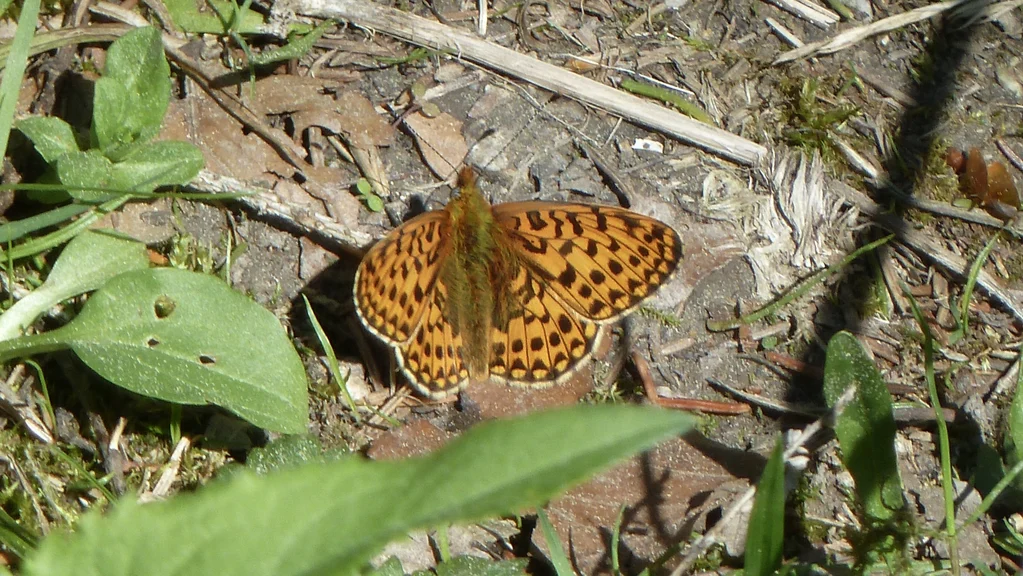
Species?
Boloria euphrosyne (also Clossiana euphrosyne)
